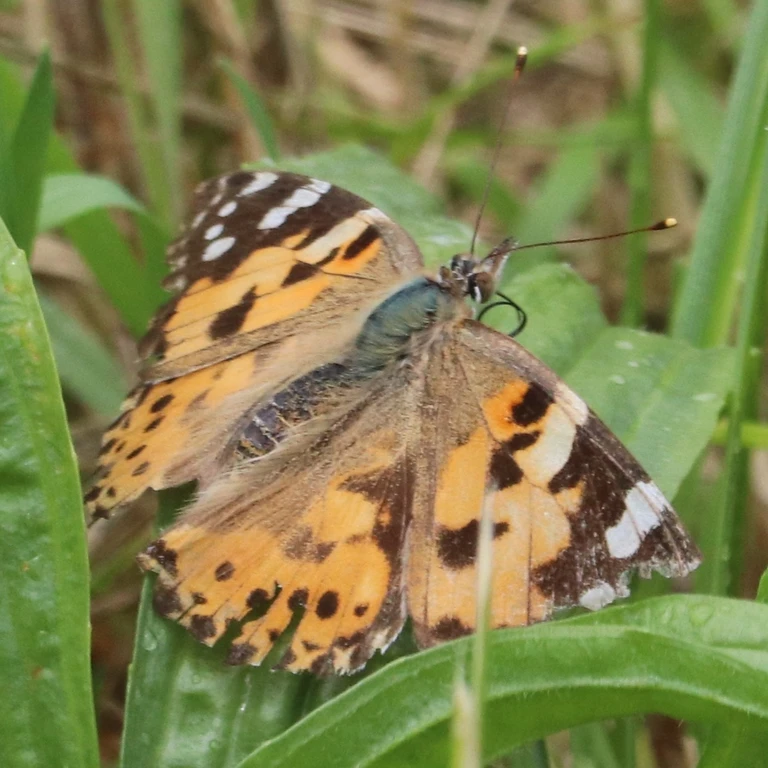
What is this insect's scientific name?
Vanessa cardui
